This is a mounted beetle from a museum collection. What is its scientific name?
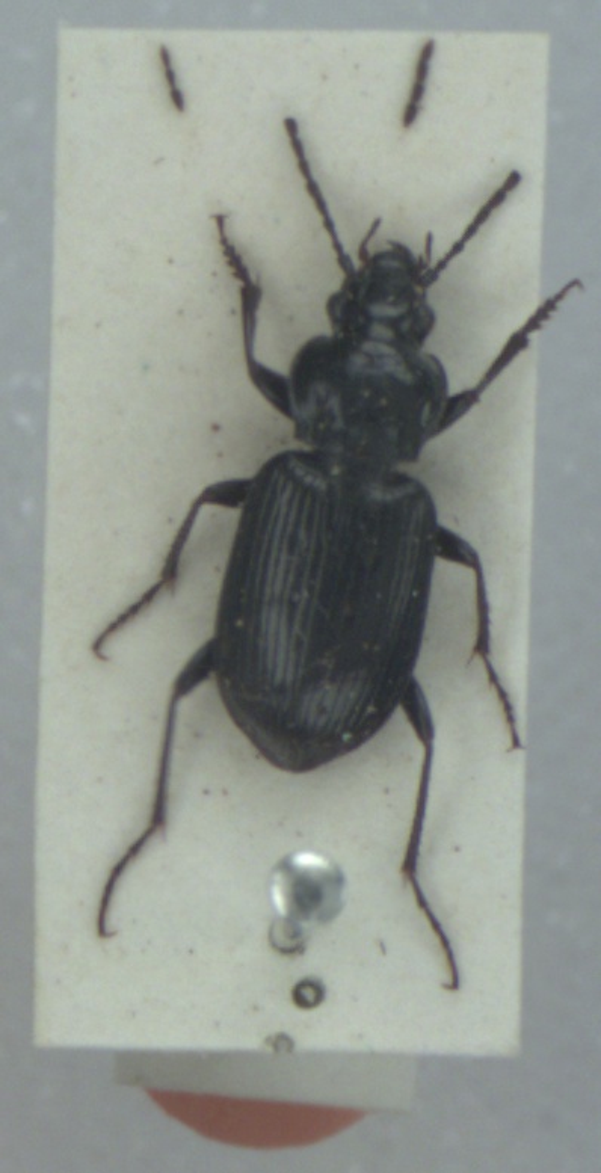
Pterostichus quadrifoveolatus
